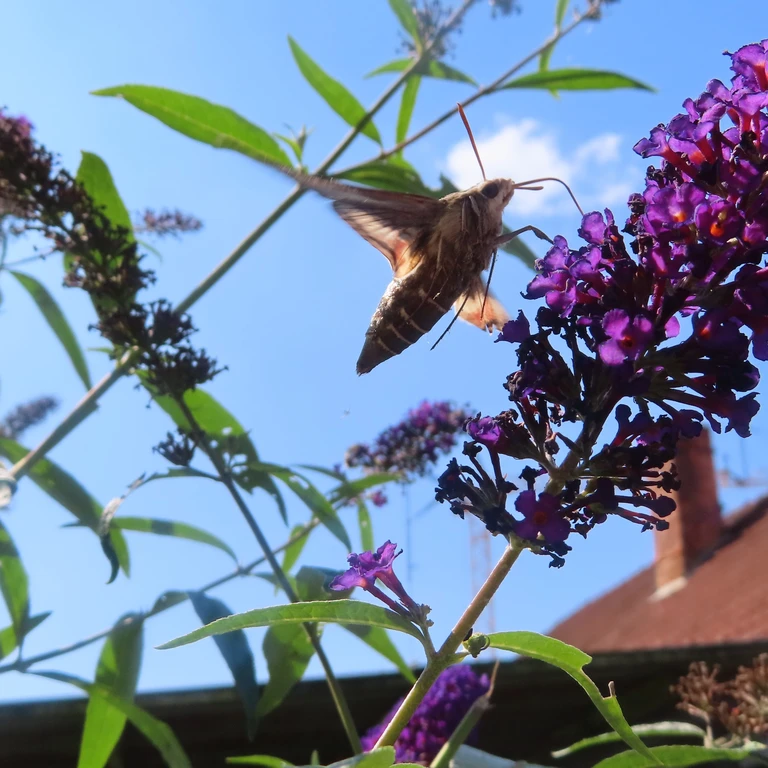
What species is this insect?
Macroglossum stellatarum
